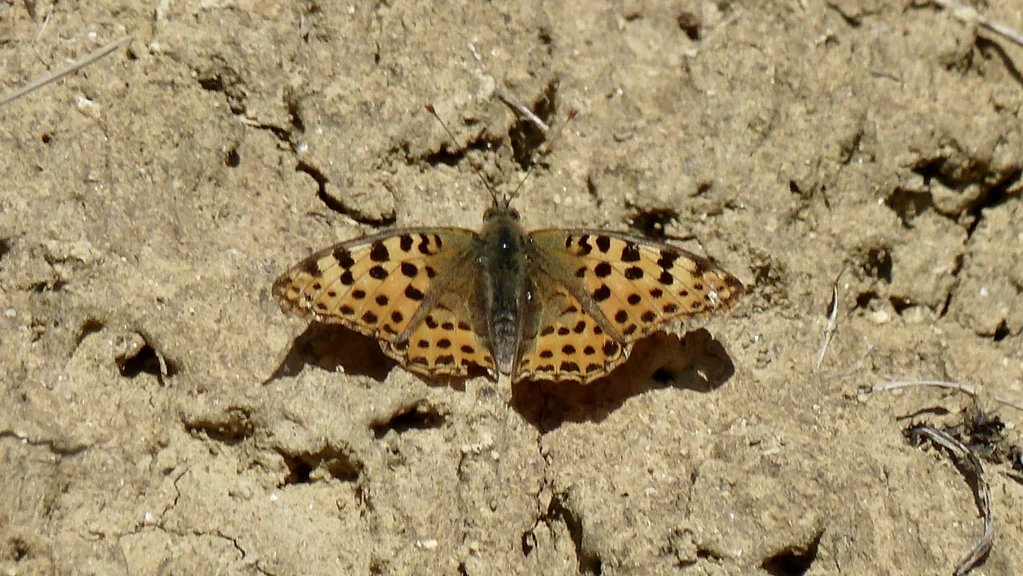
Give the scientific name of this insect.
Issoria lathonia
